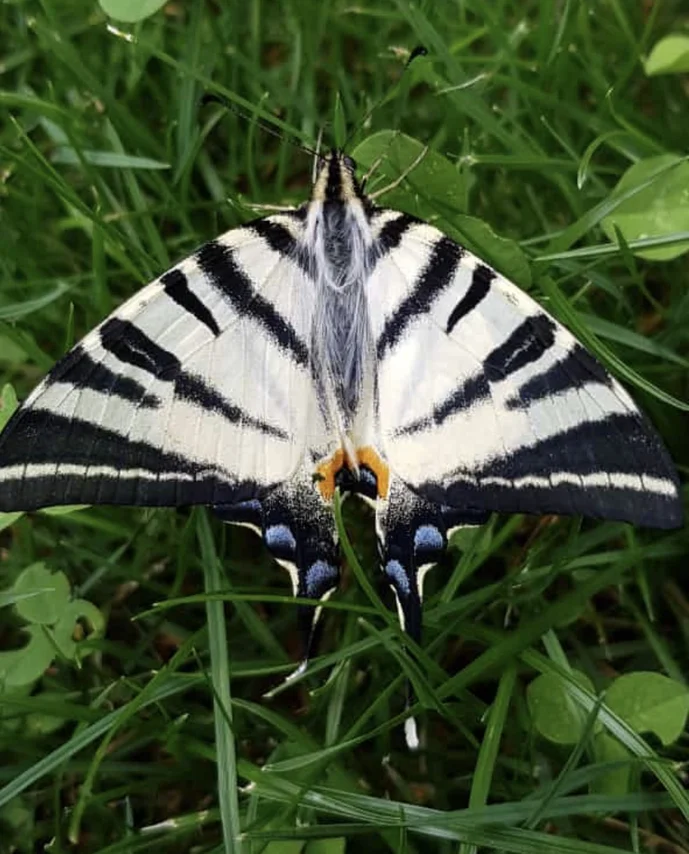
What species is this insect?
Iphiclides podalirius
